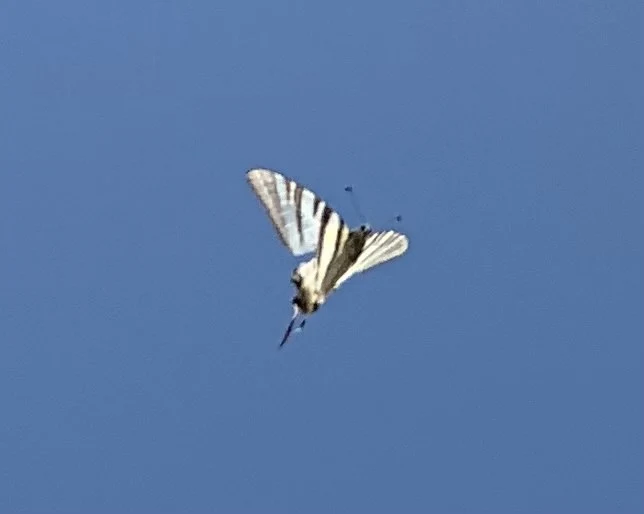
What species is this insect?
Iphiclides podalirius
